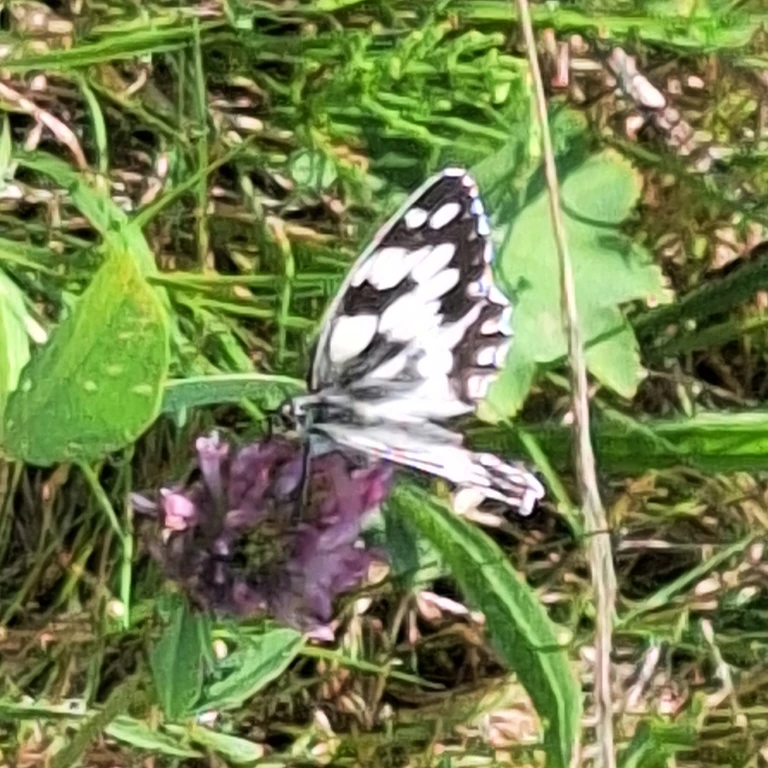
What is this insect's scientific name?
Melanargia galathea
